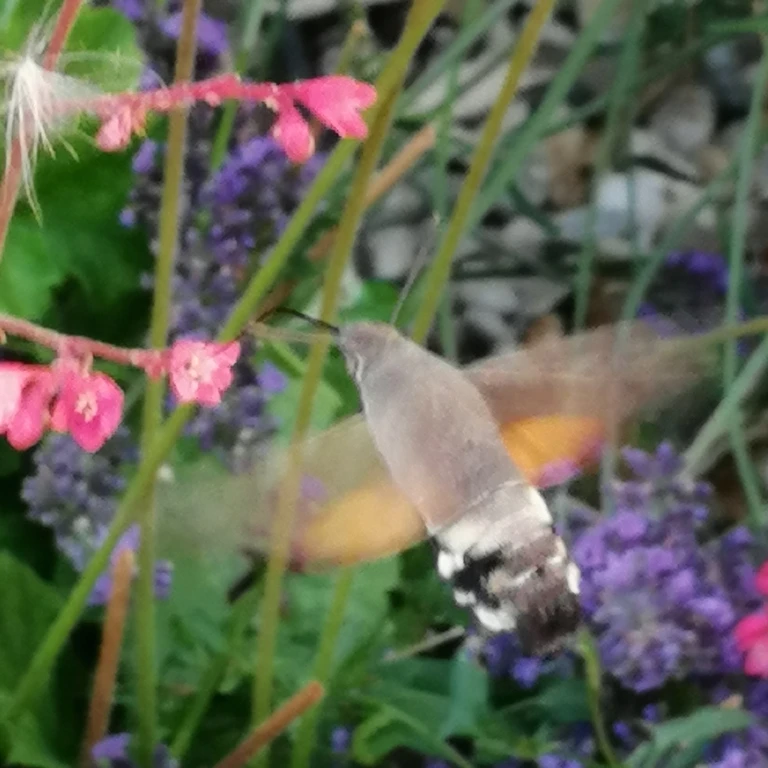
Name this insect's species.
Macroglossum stellatarum
